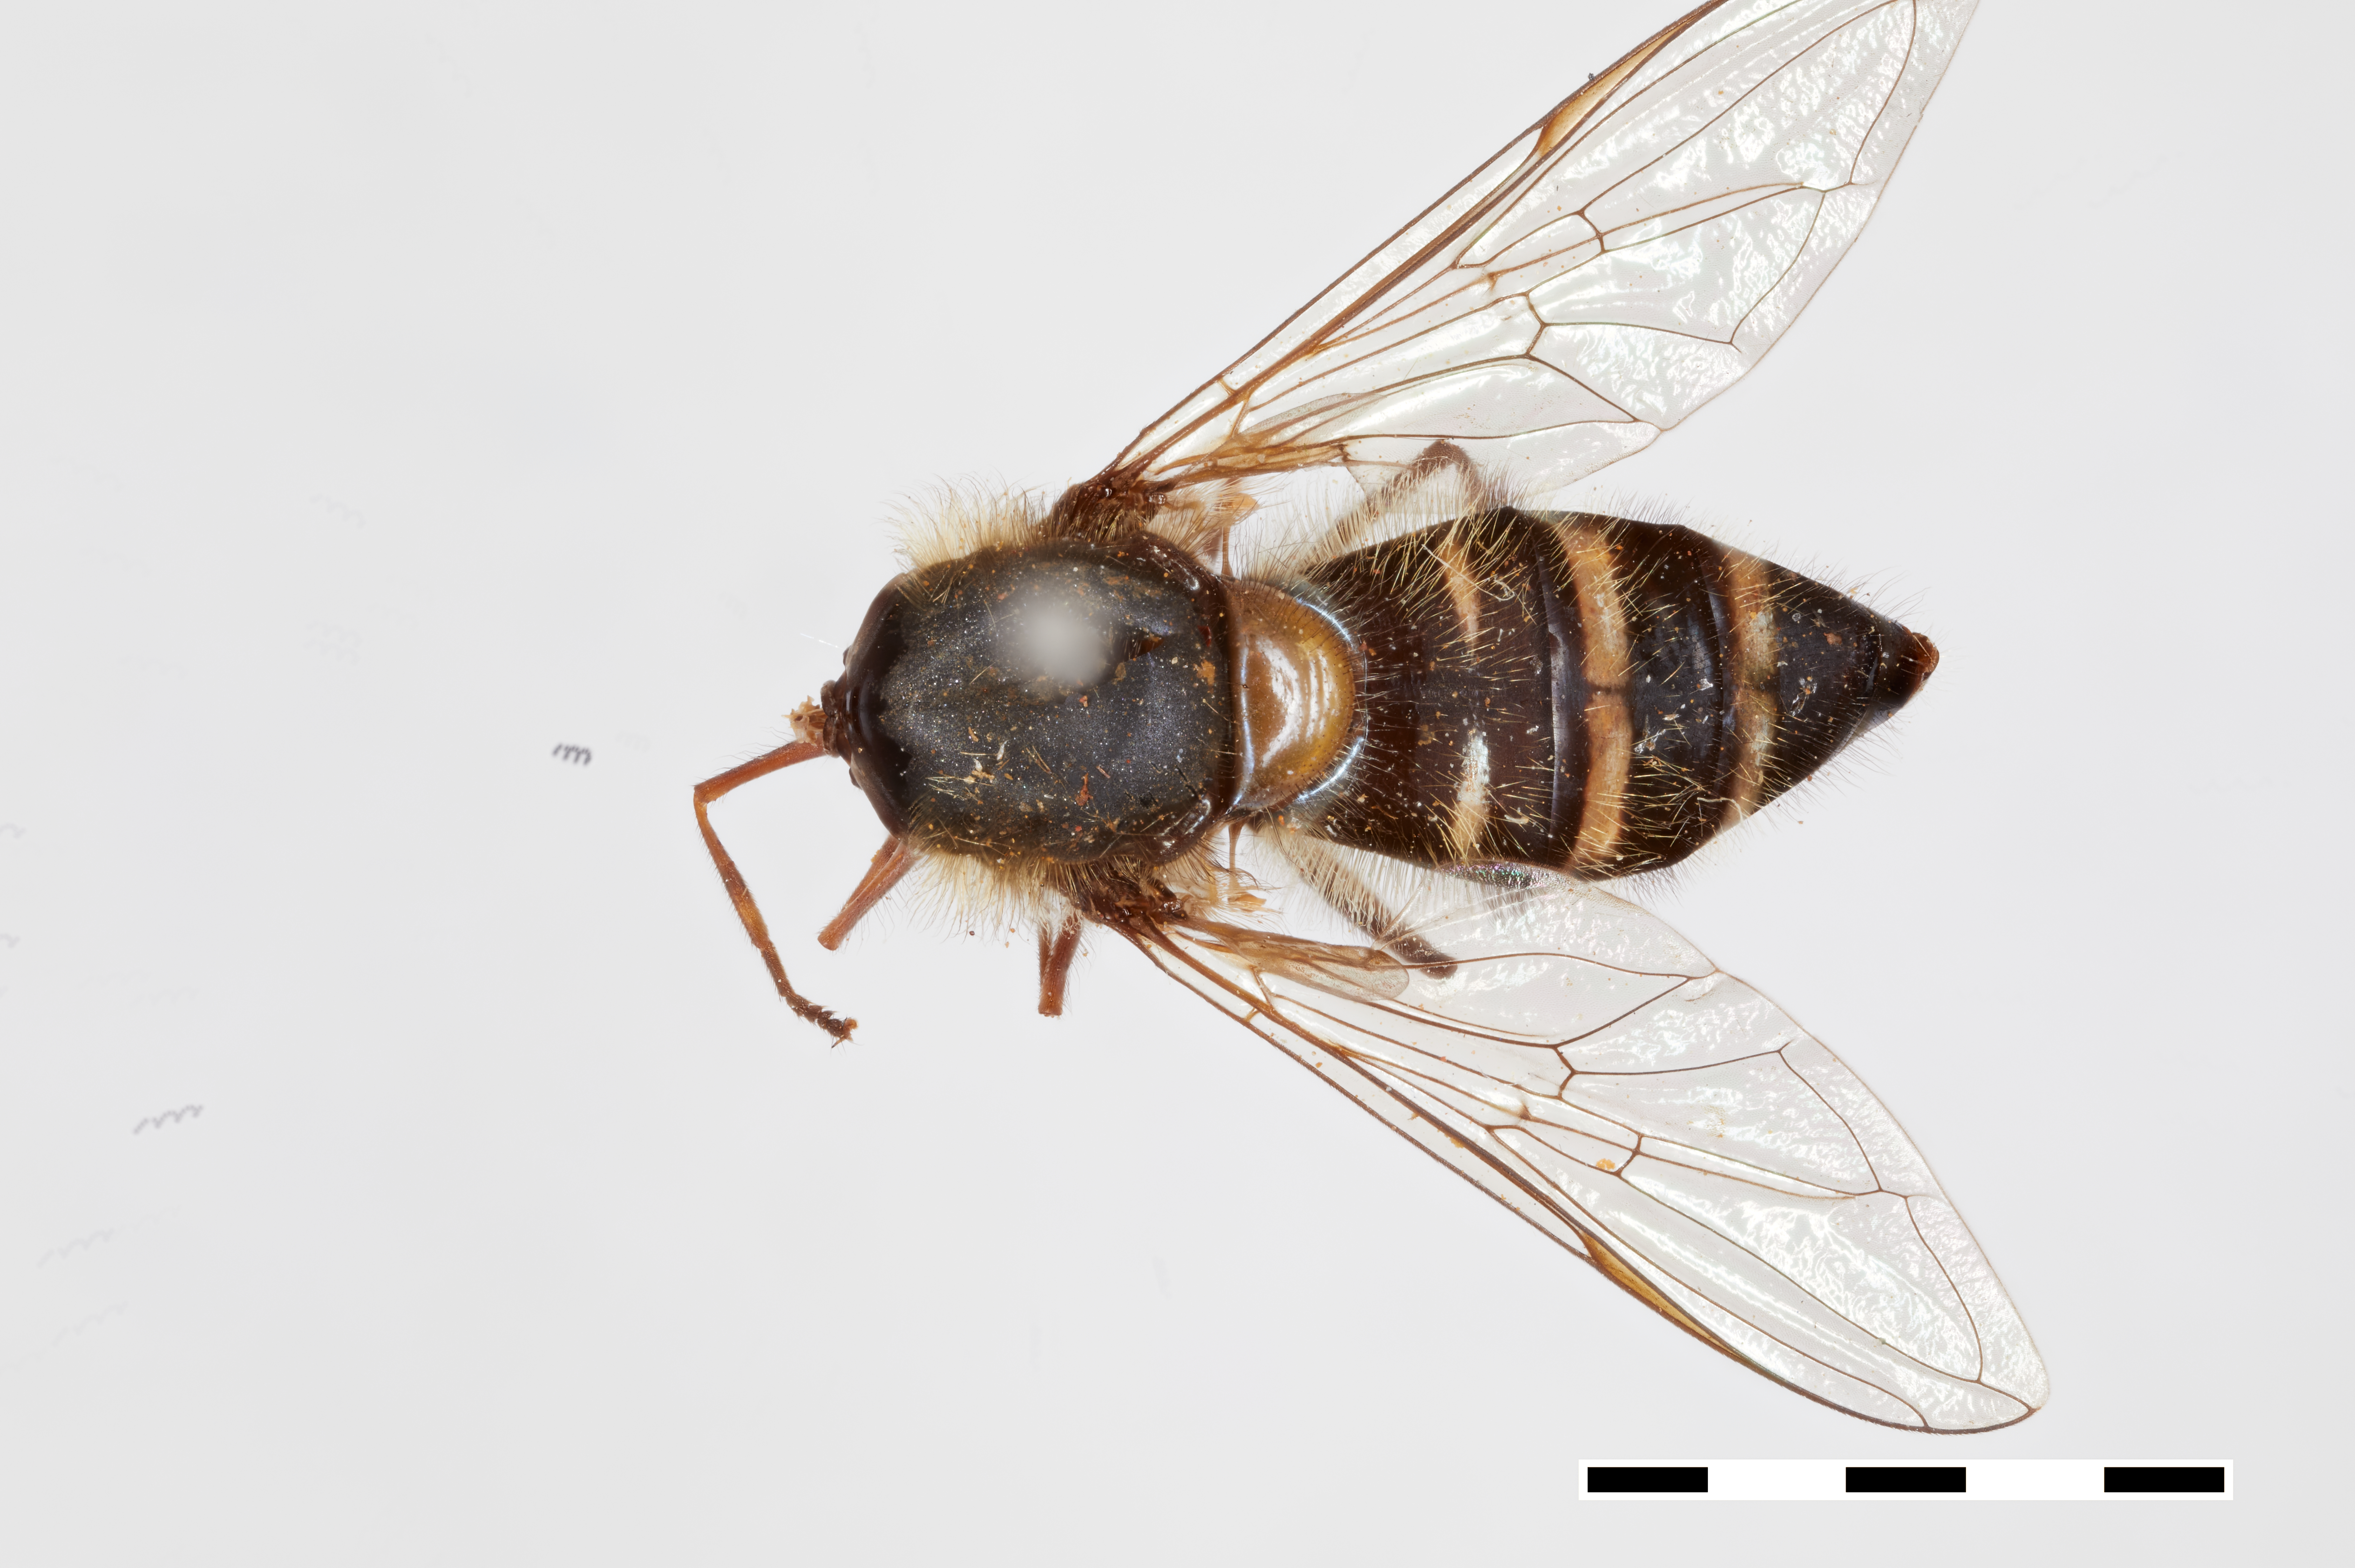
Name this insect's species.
Betasyrphus fletcheri
